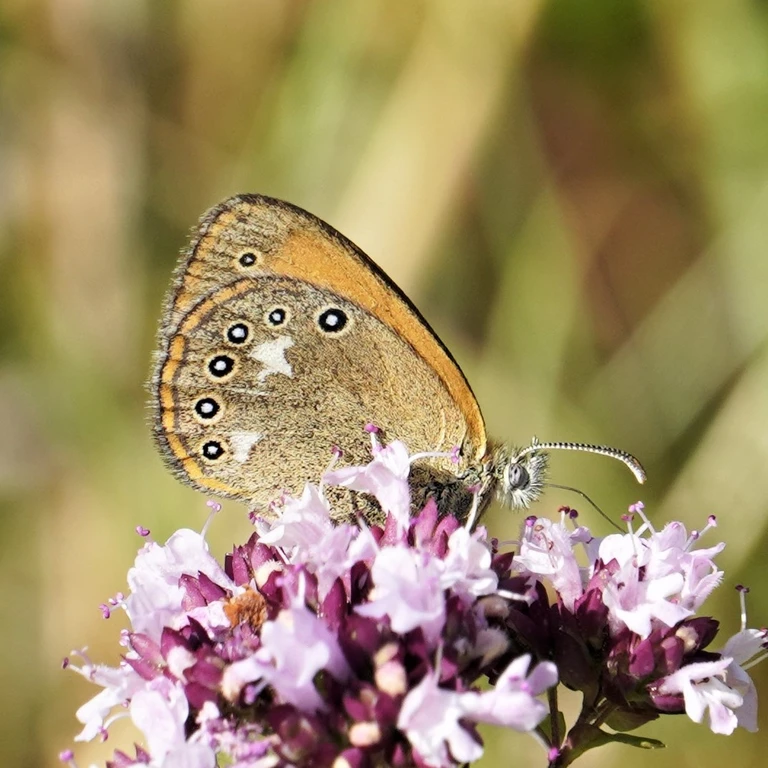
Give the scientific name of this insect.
Coenonympha glycerion (also Coenonympha iphis)
